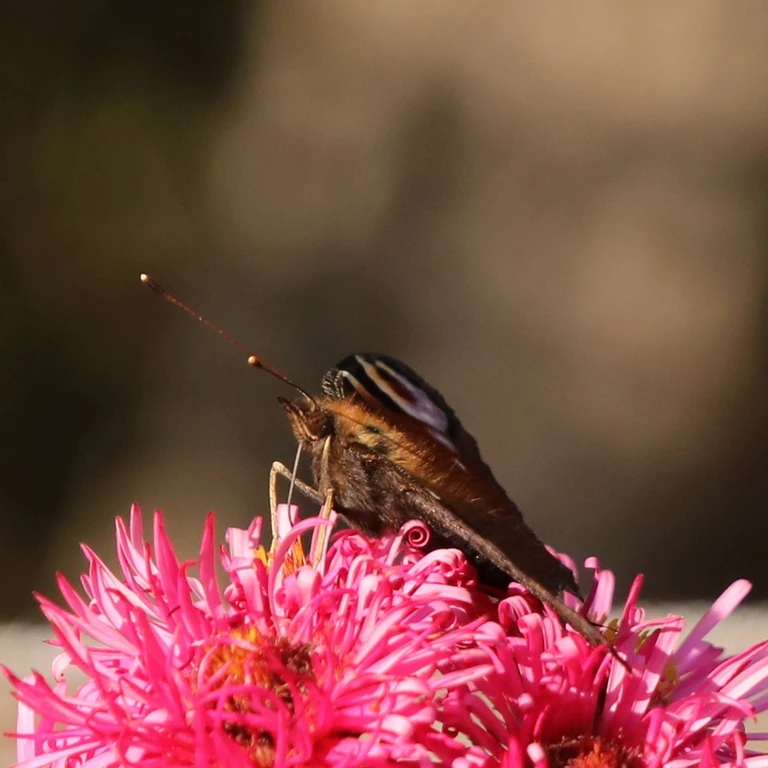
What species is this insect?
Aglais io
